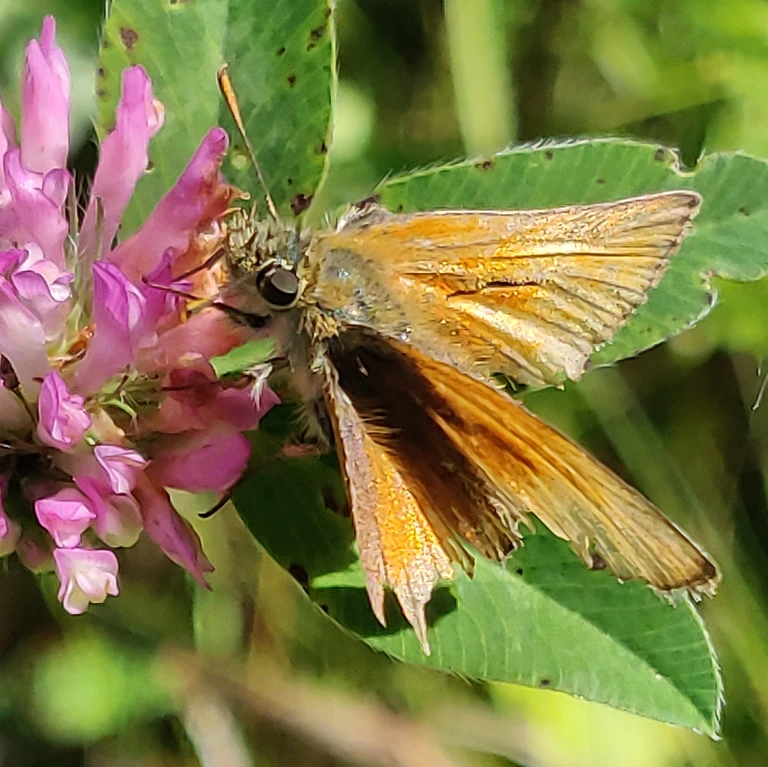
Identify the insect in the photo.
Thymelicus sylvestris
